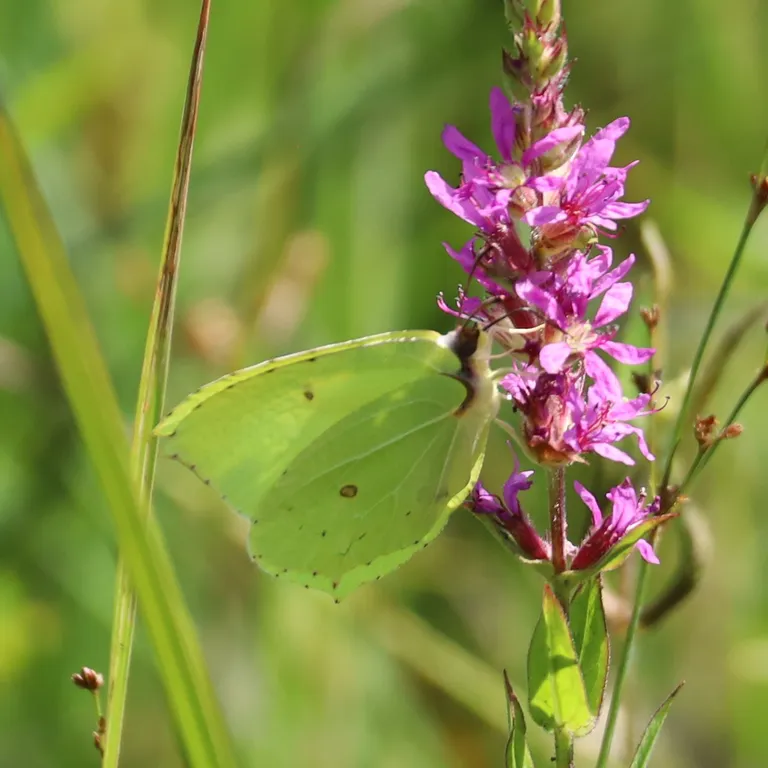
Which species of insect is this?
Gonepteryx rhamni
